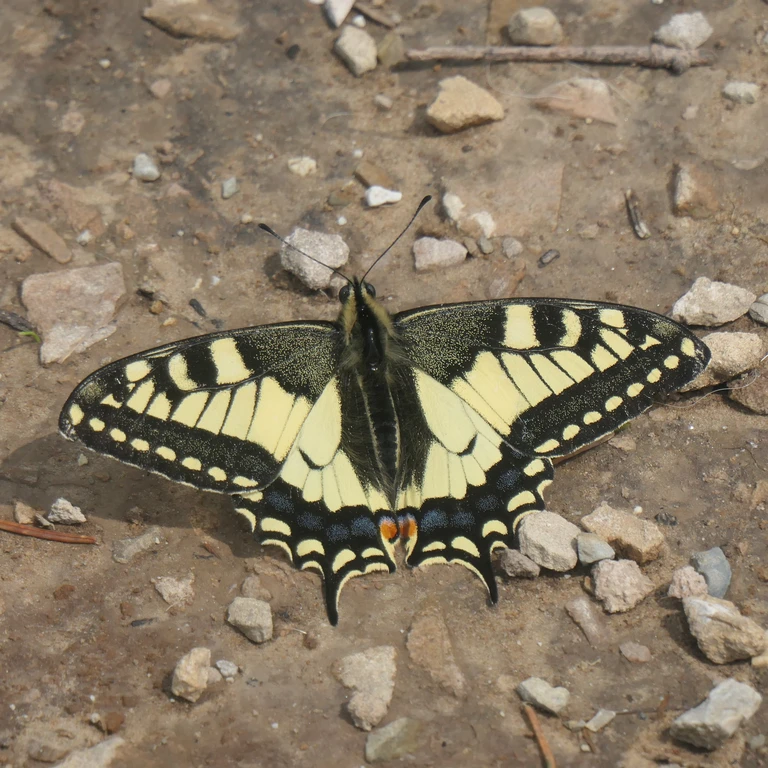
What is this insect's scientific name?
Papilio machaon
